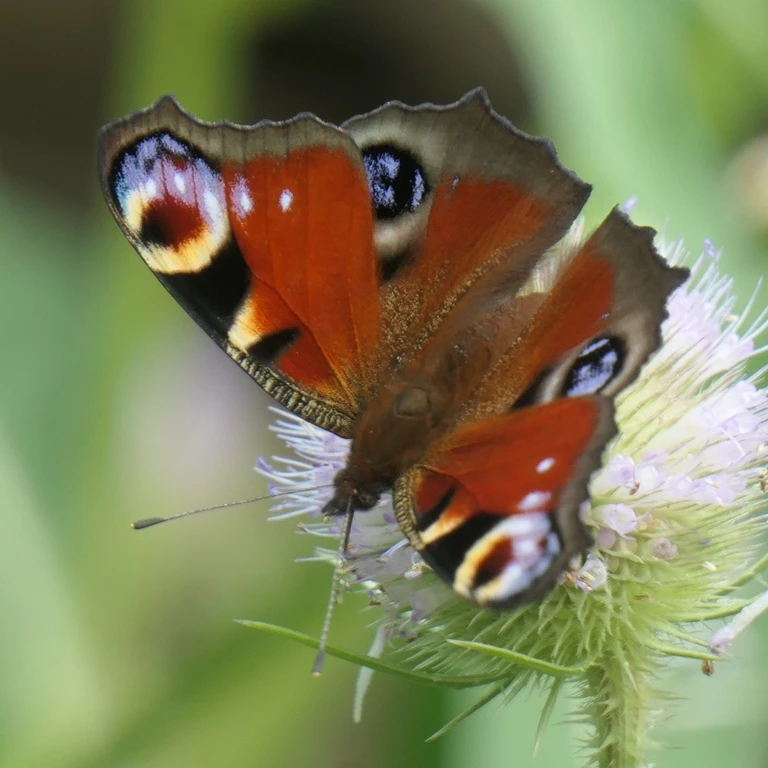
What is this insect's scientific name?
Aglais io
